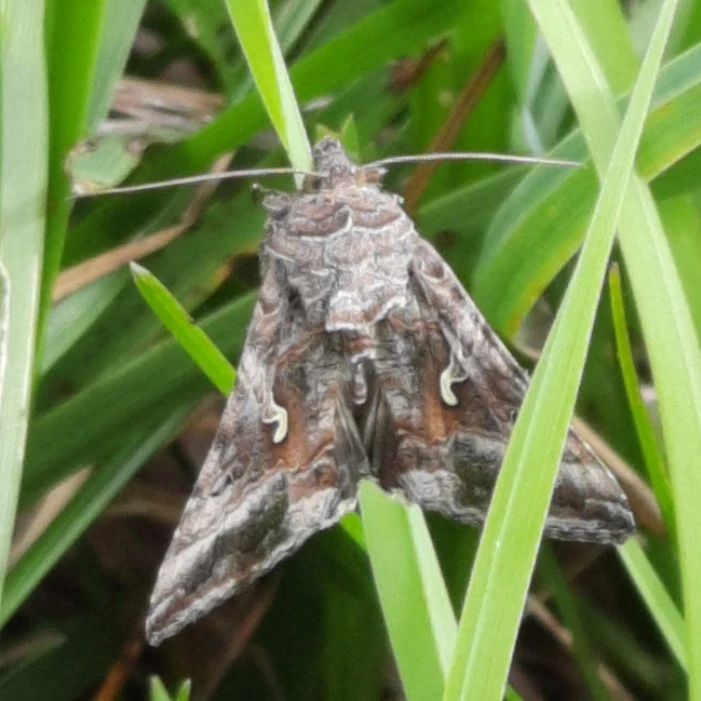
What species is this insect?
Autographa gamma
